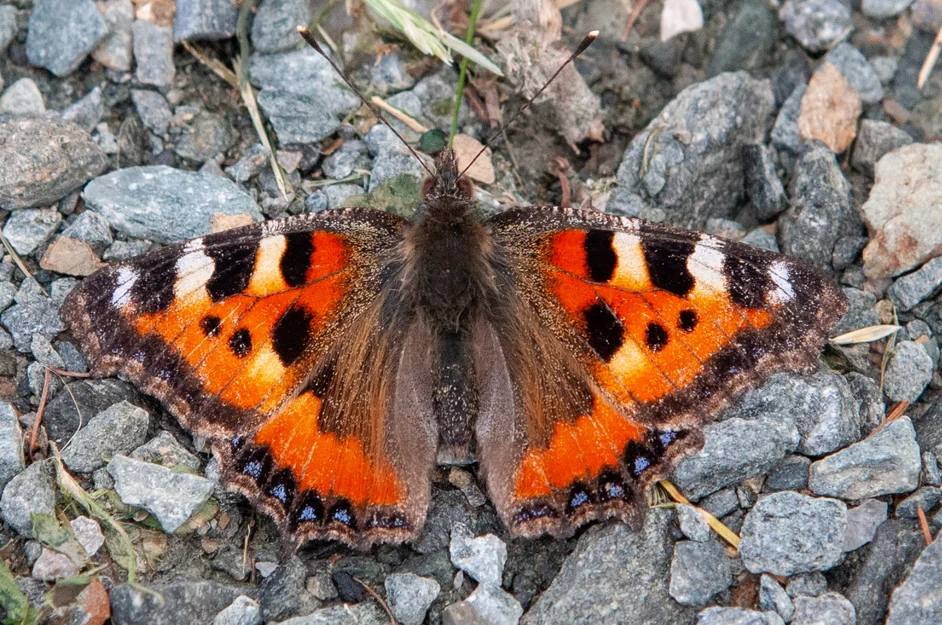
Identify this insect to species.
Aglais urticae
